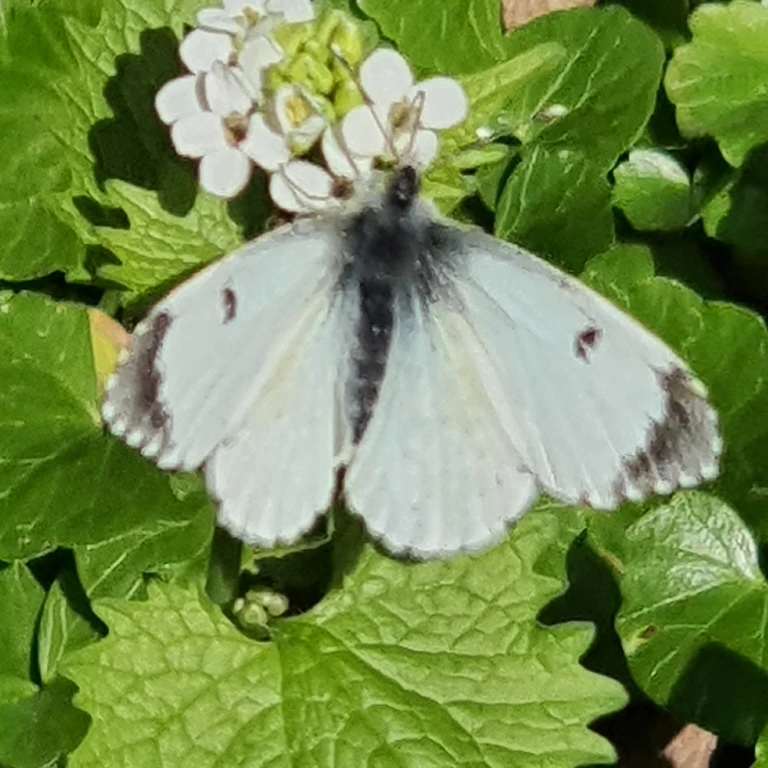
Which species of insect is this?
Anthocharis cardamines
